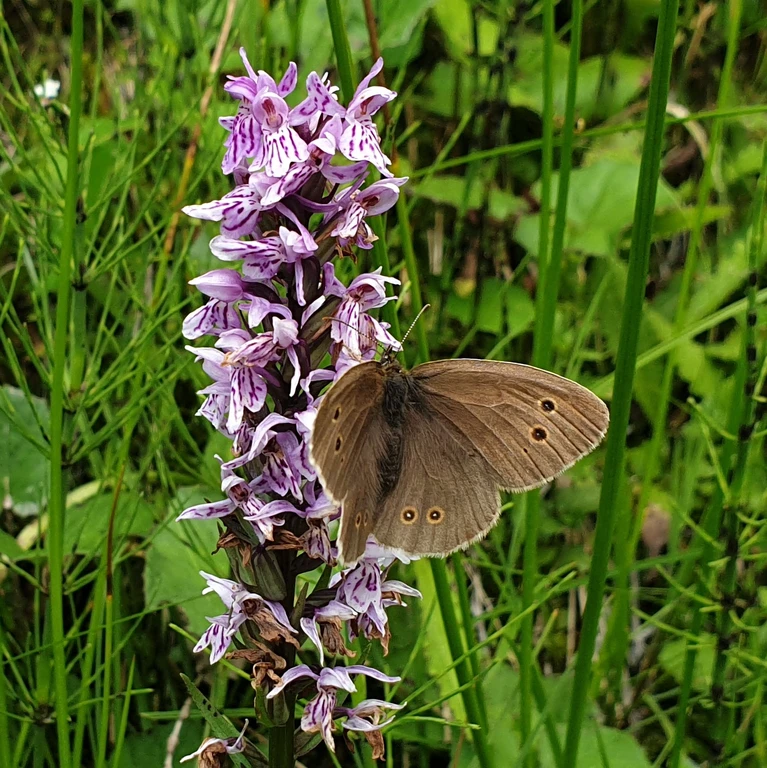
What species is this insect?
Aphantopus hyperantus
